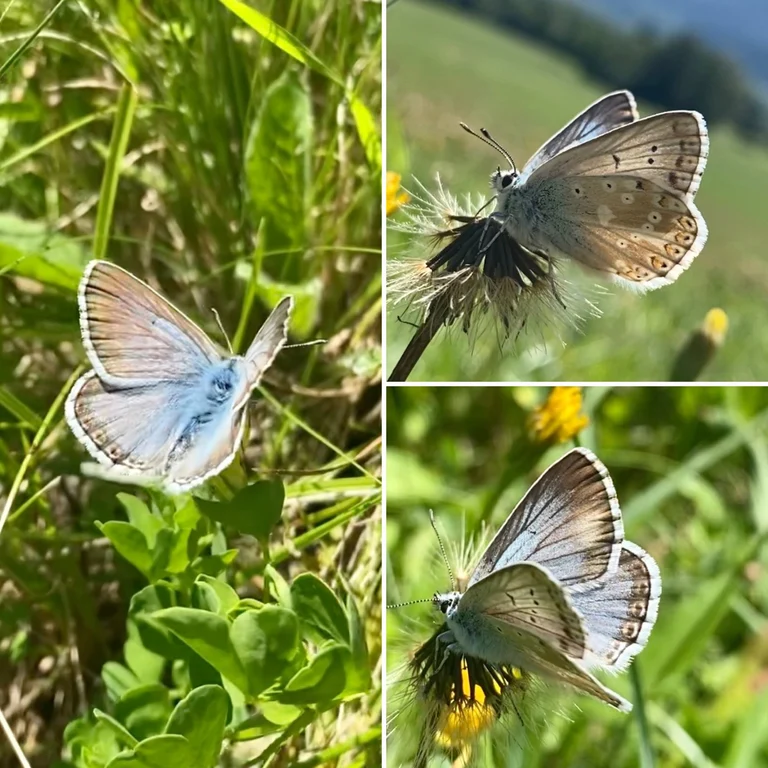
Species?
Lysandra coridon
